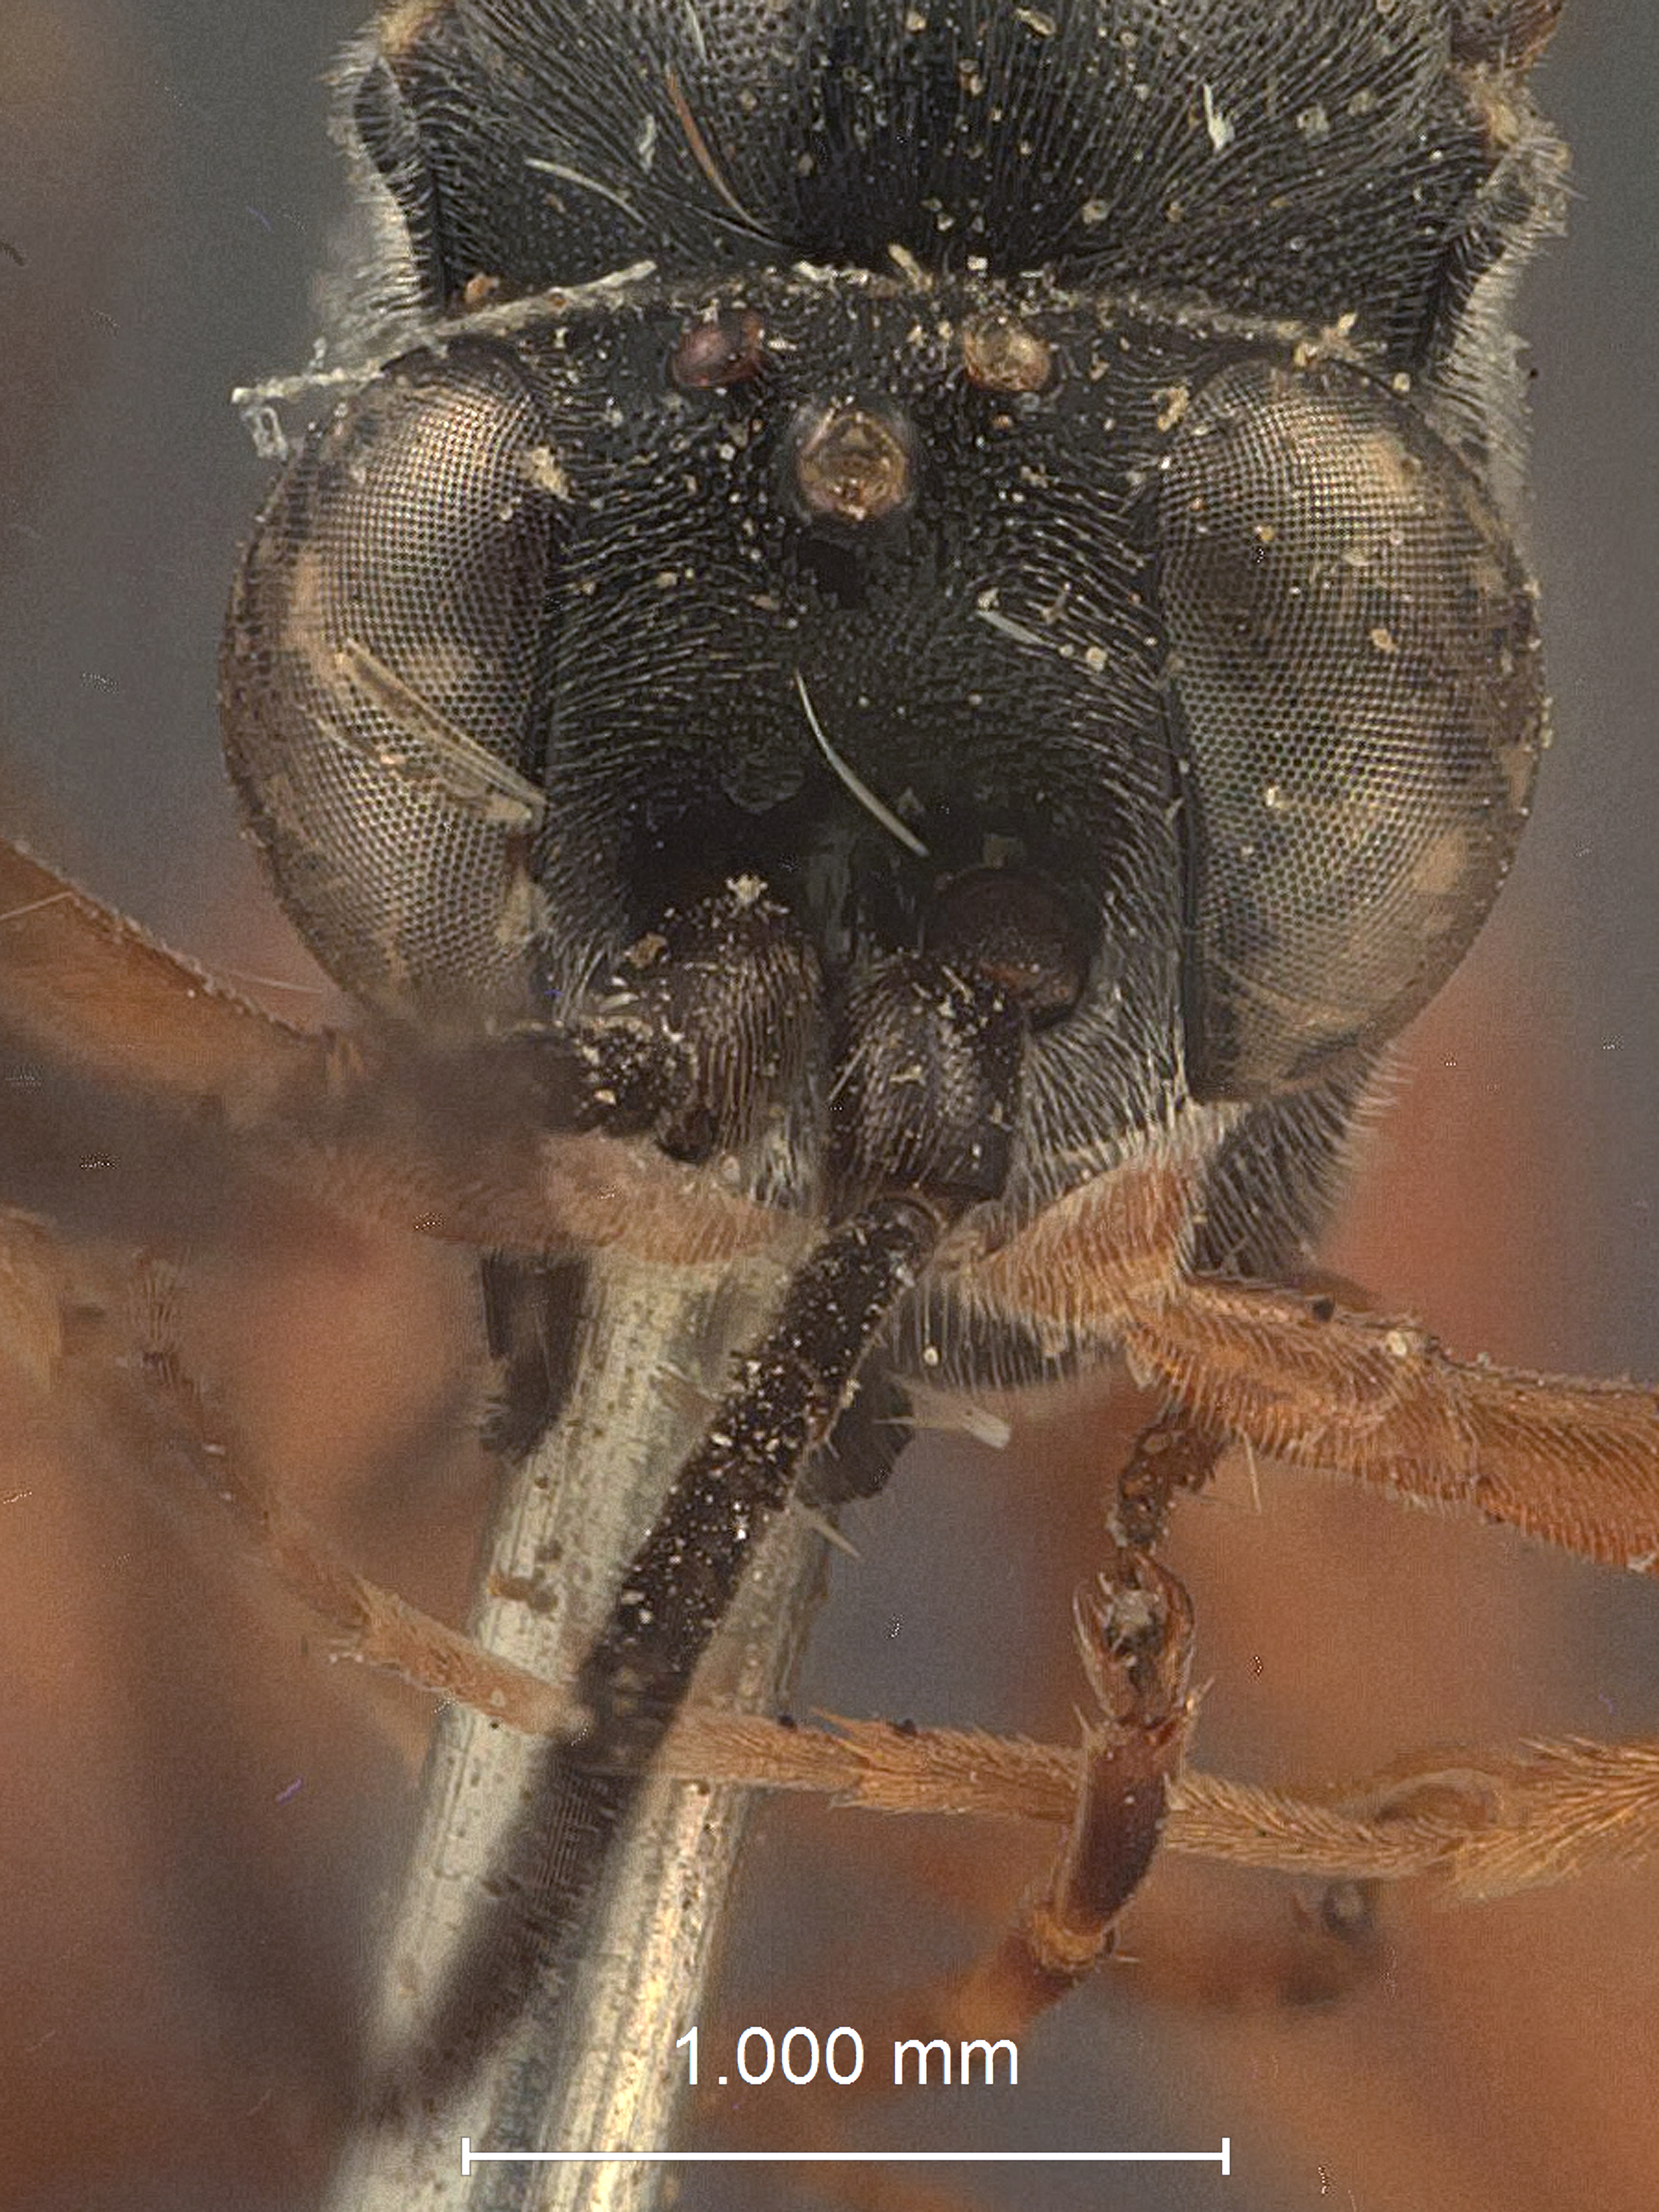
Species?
Exetastes ruficoxalis
